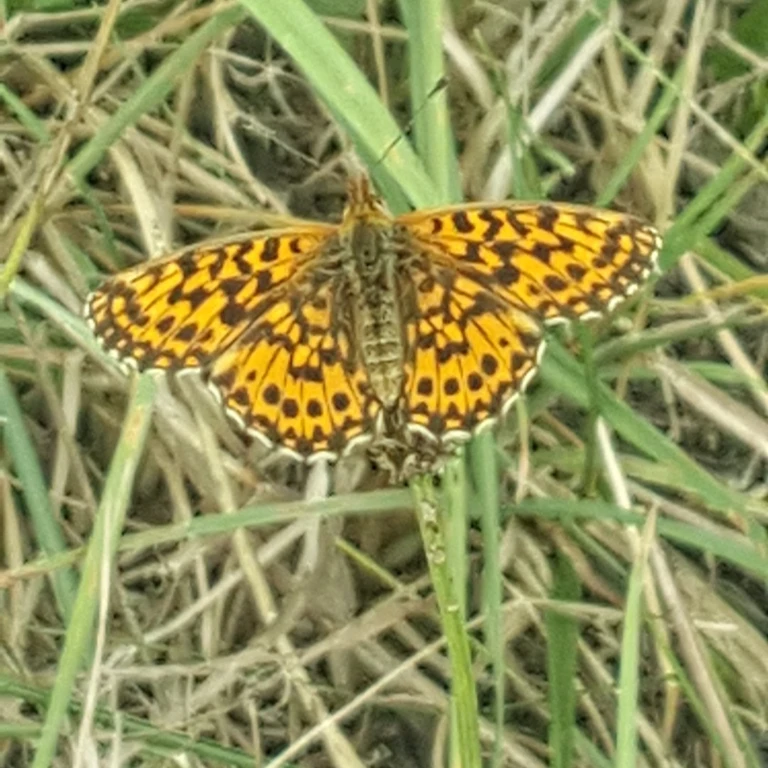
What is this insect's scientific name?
Boloria dia
